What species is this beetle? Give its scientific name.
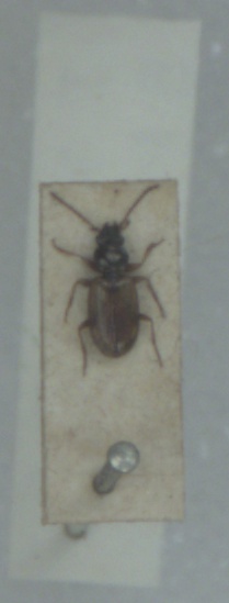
Bembidion ephippium
